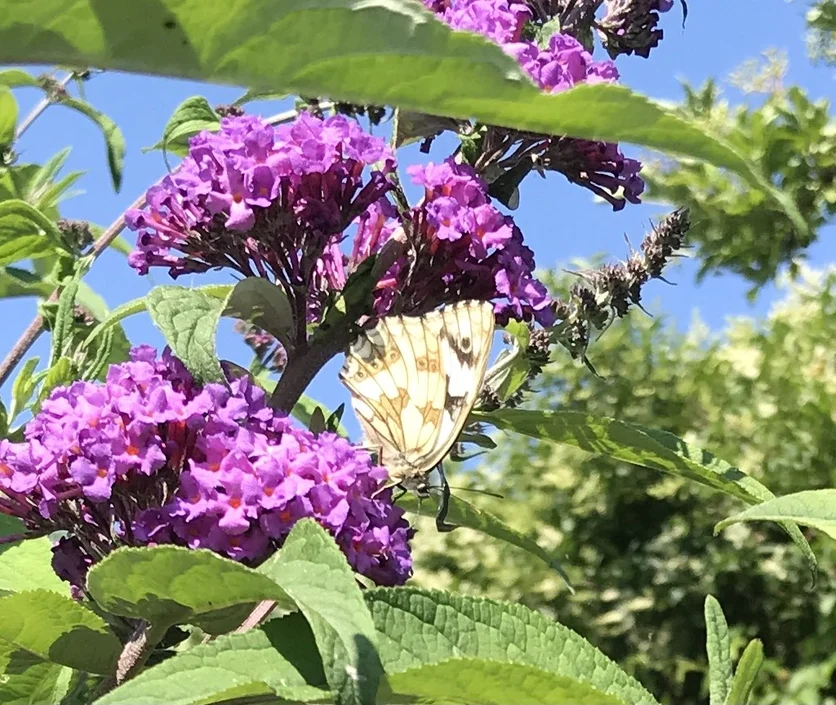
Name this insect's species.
Melanargia galathea
